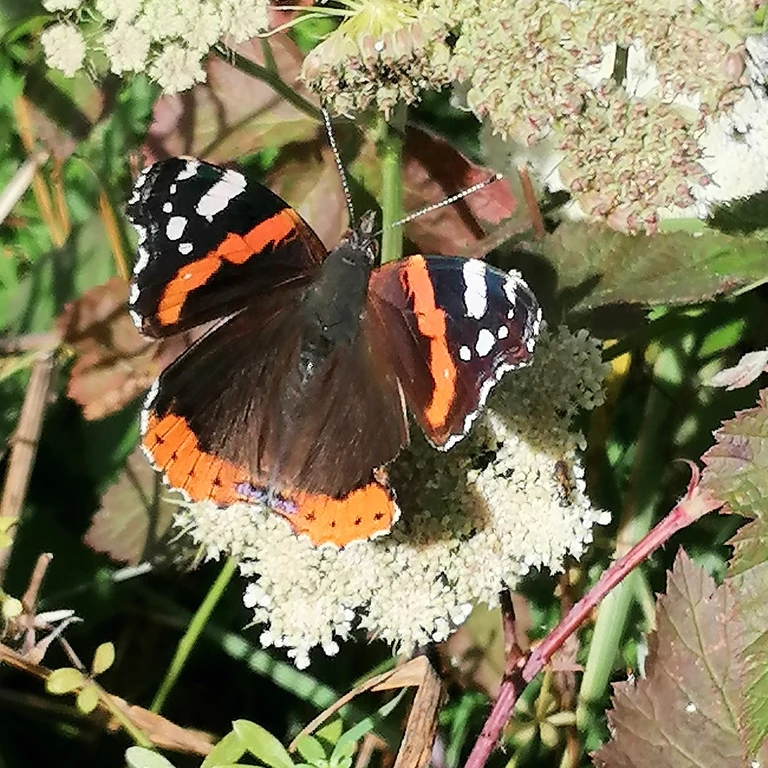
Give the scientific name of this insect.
Vanessa atalanta
